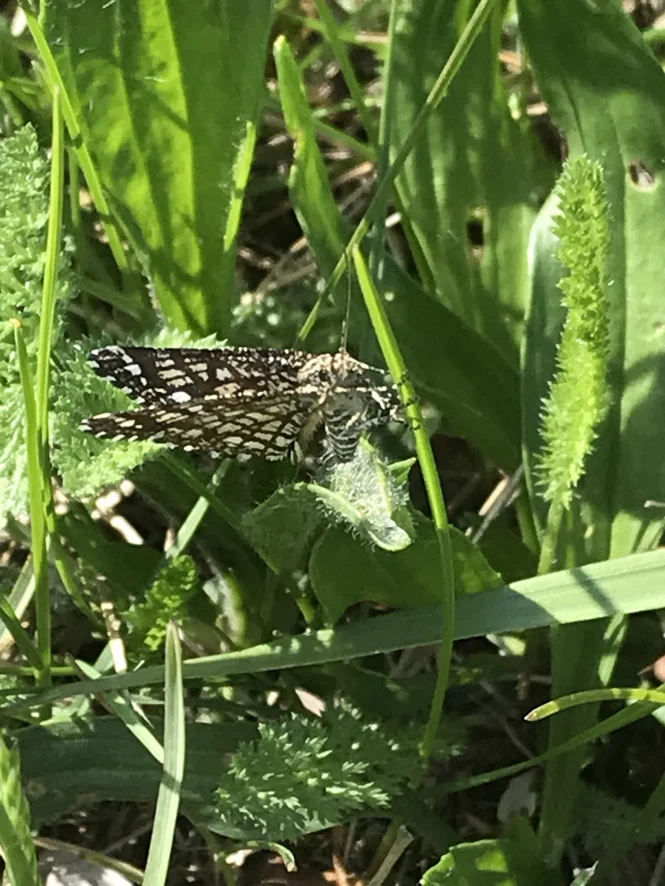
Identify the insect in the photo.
Chiasmia clathrata
